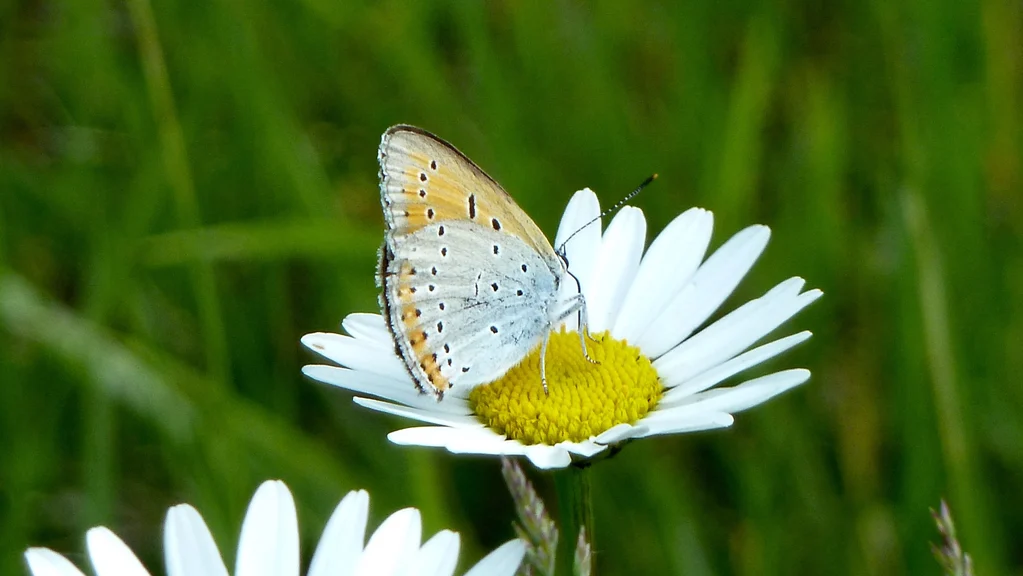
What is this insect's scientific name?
Lycaena dispar
